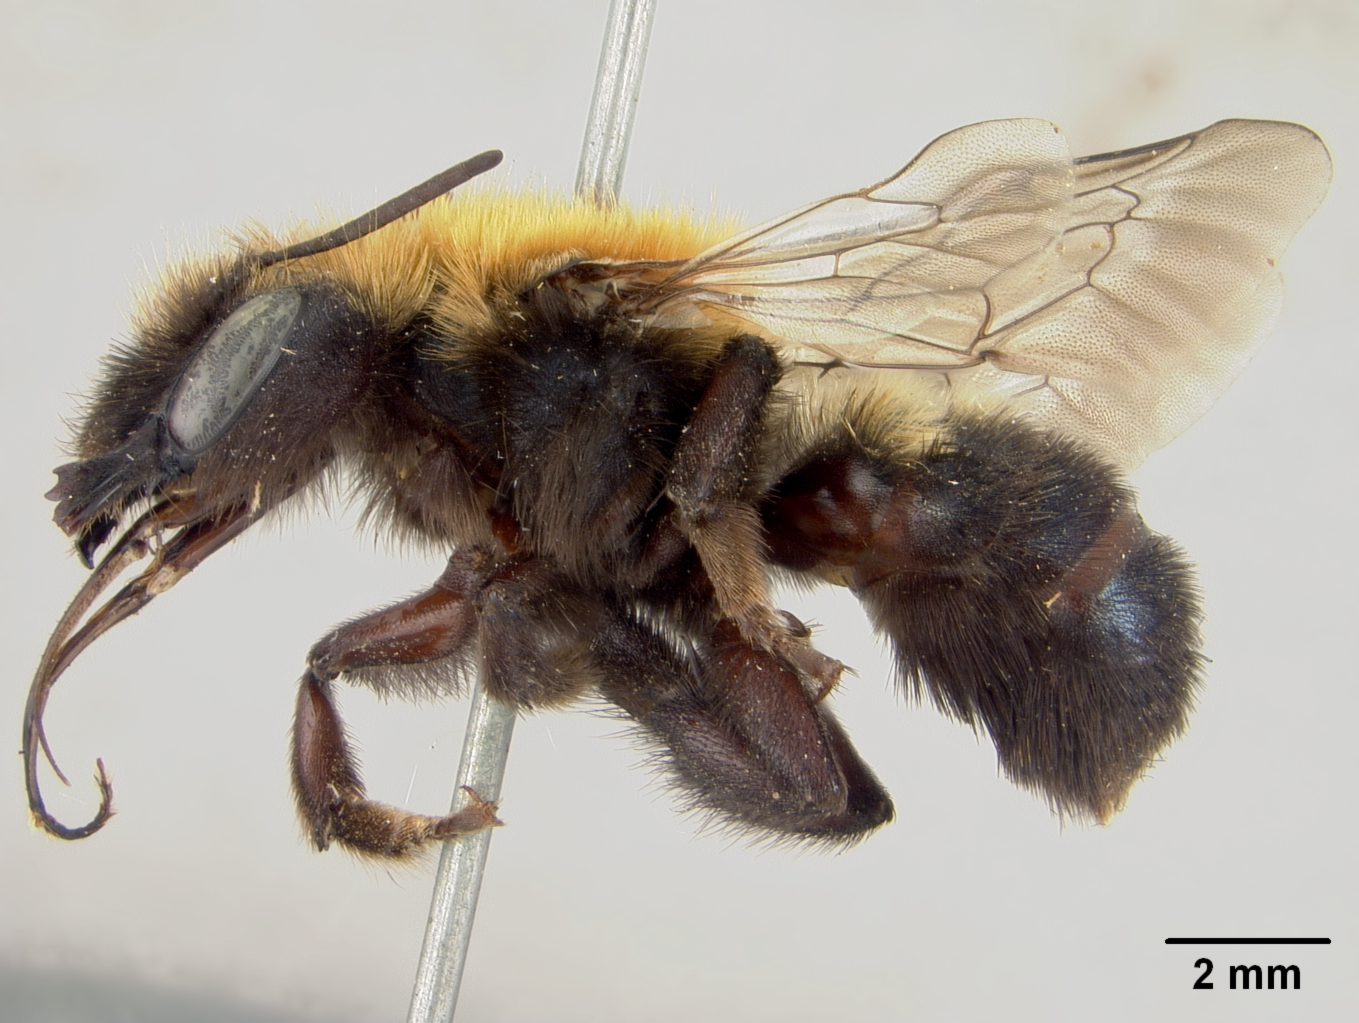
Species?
Osmia permorata
